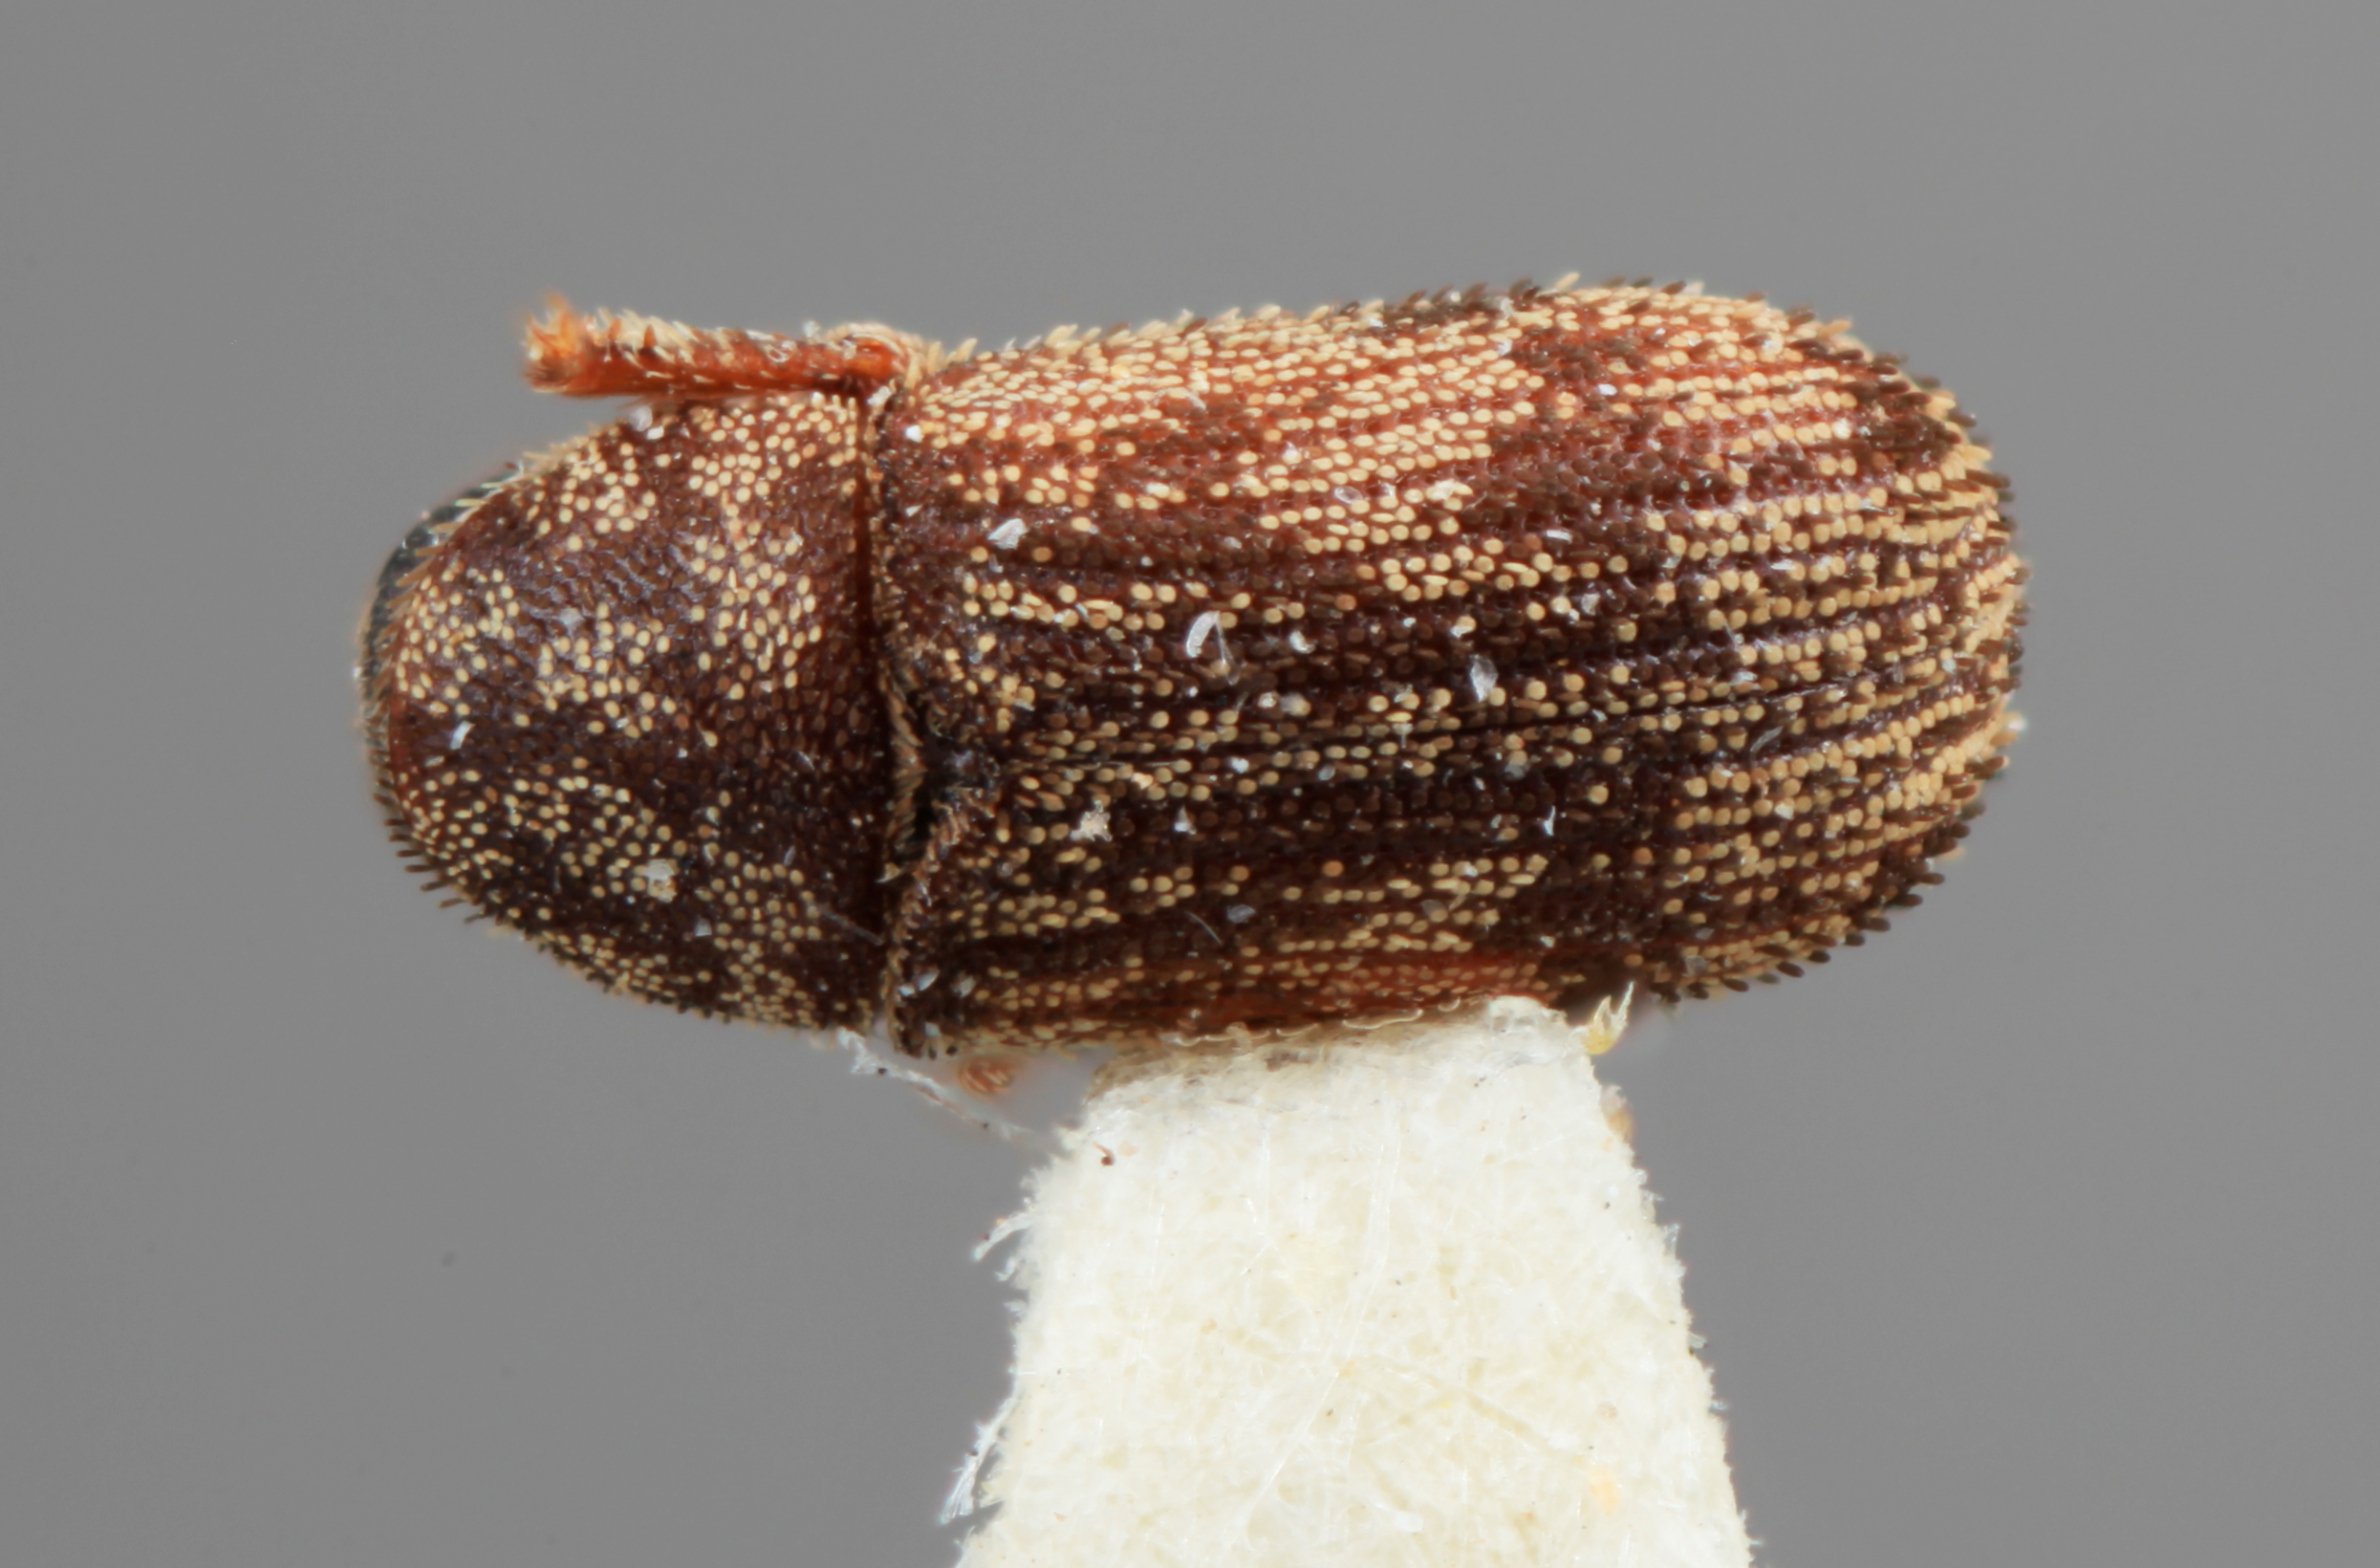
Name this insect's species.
Xylechinus declivis
